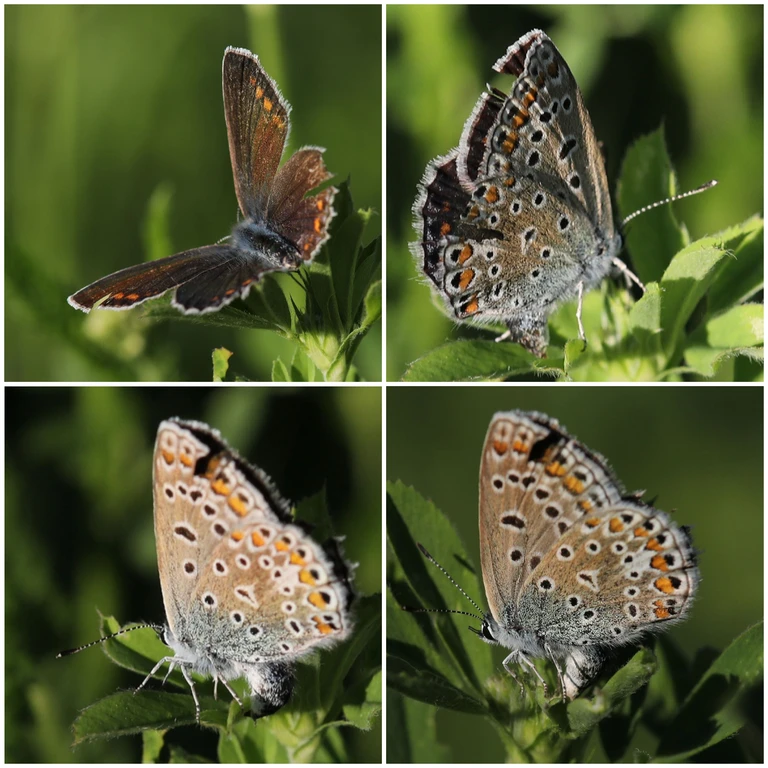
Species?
Polyommatus icarus
